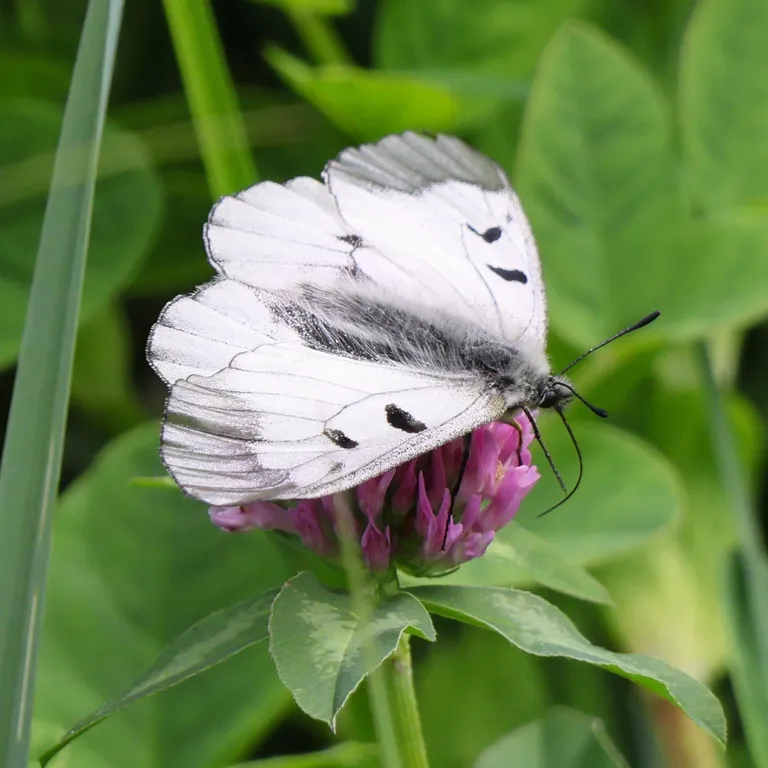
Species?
Parnassius mnemosyne
